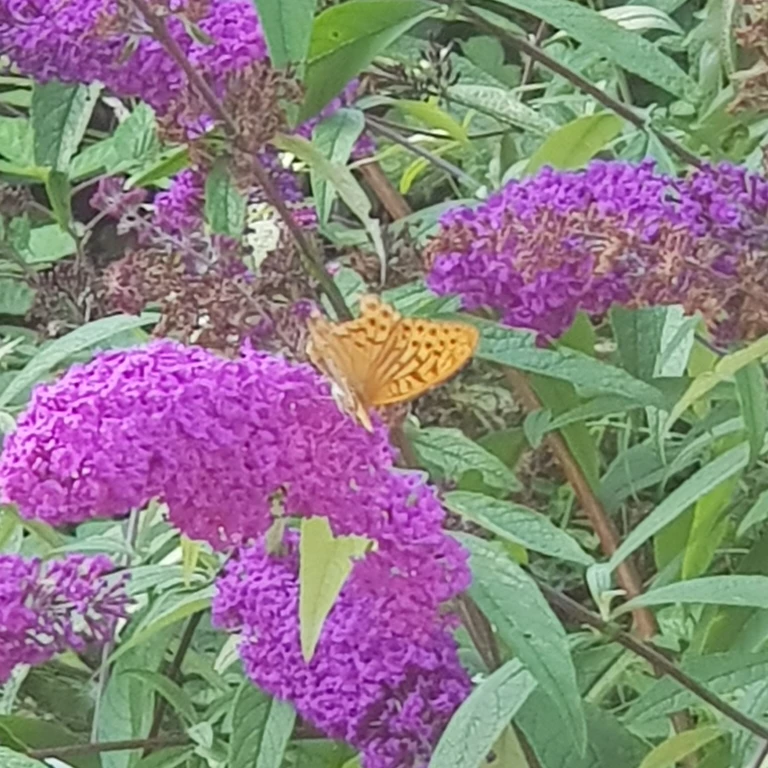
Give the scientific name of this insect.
Argynnis paphia
